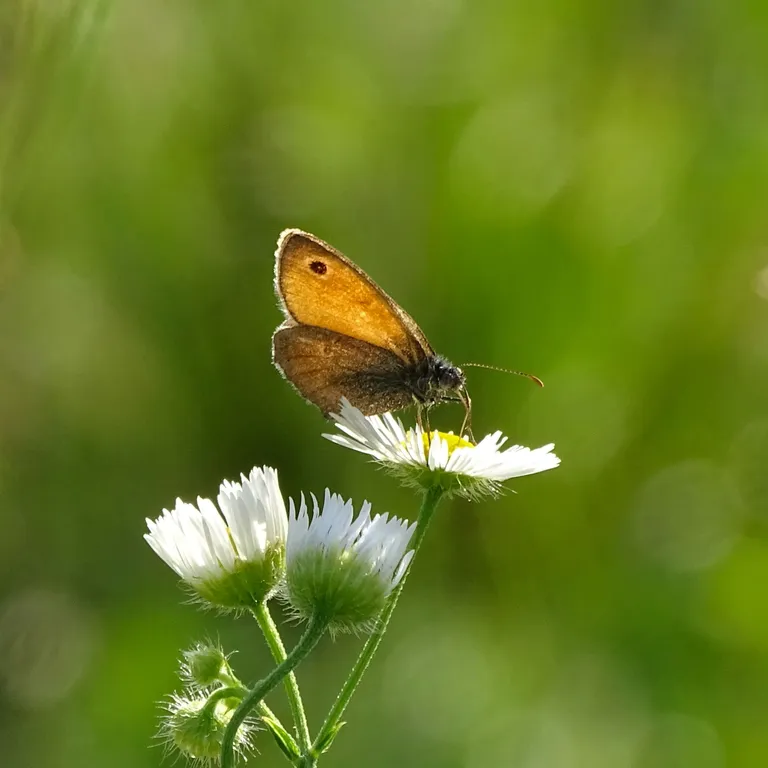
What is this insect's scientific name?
Coenonympha pamphilus
